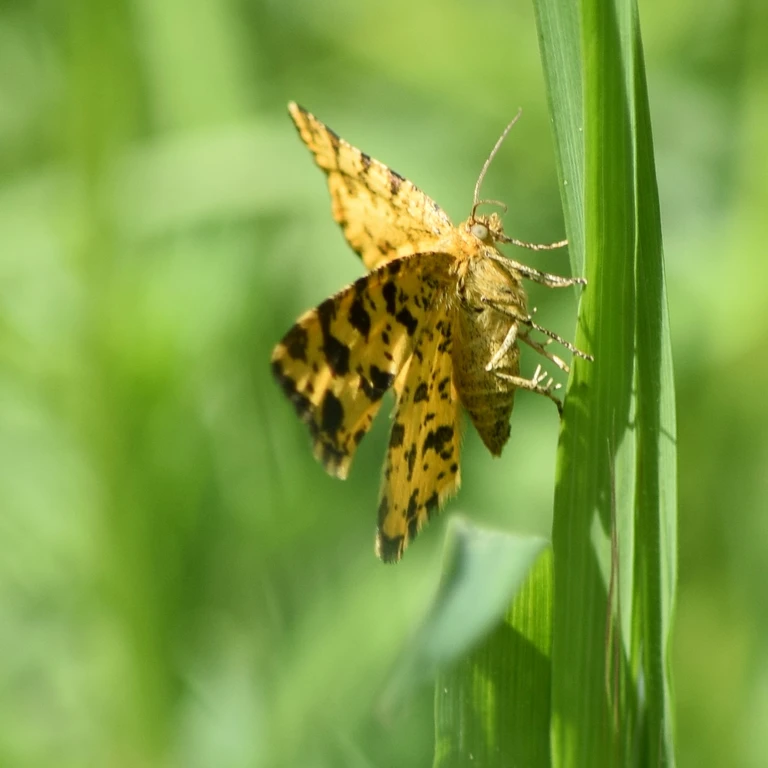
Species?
Pseudopanthera macularia
